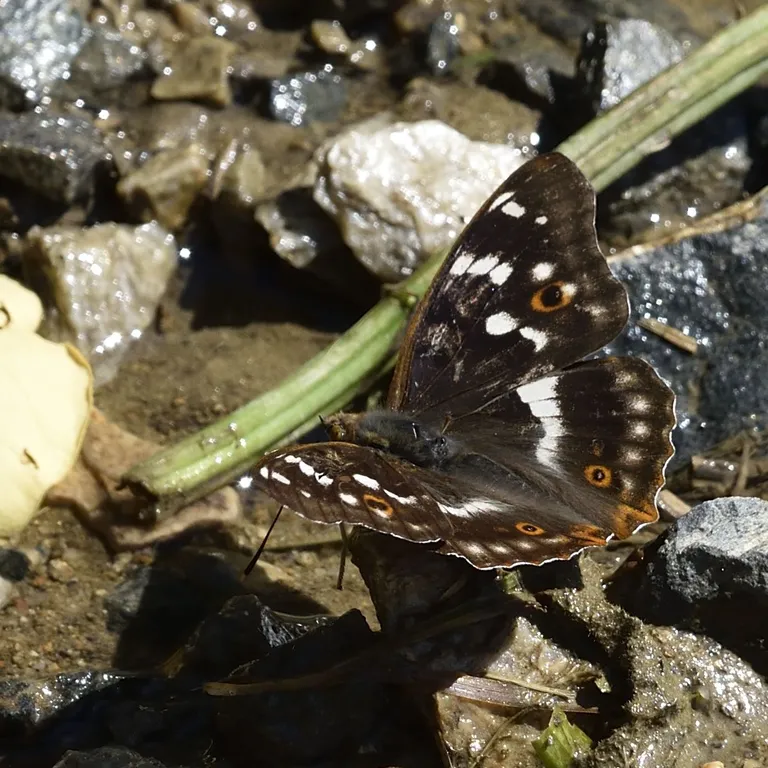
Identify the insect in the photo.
Apatura ilia
